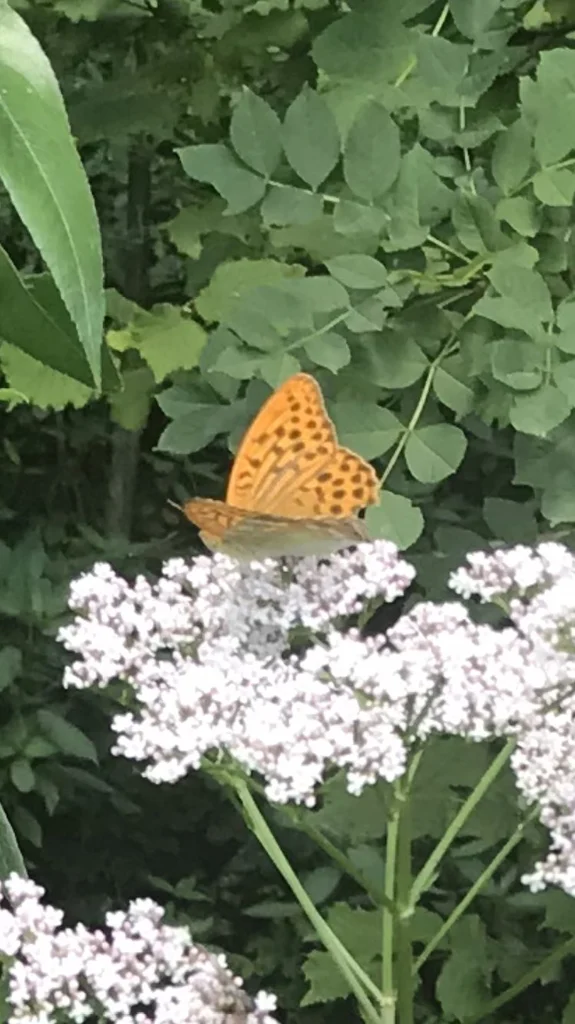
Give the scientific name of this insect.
Argynnis paphia
